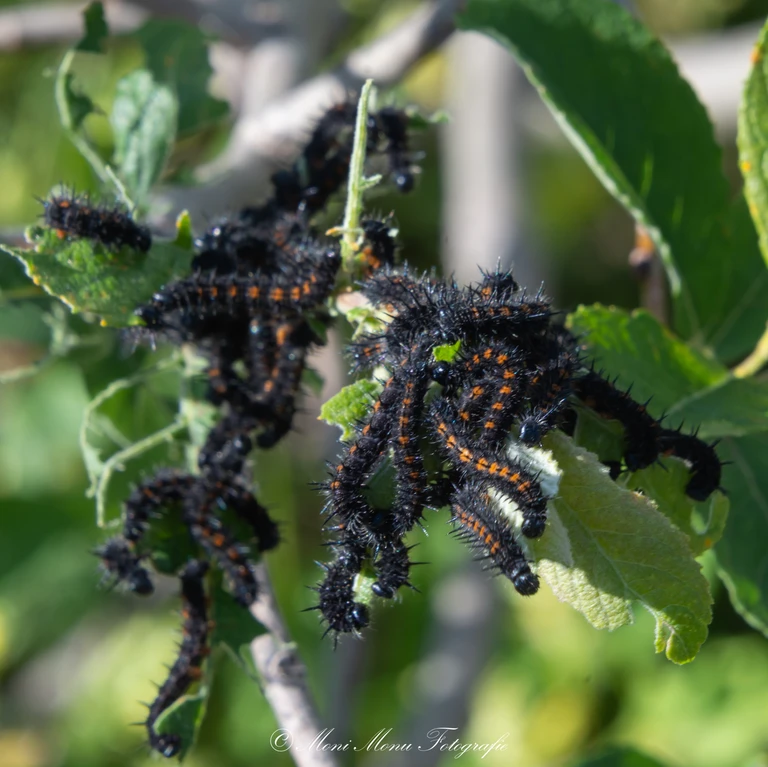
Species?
Nymphalis antiopa
